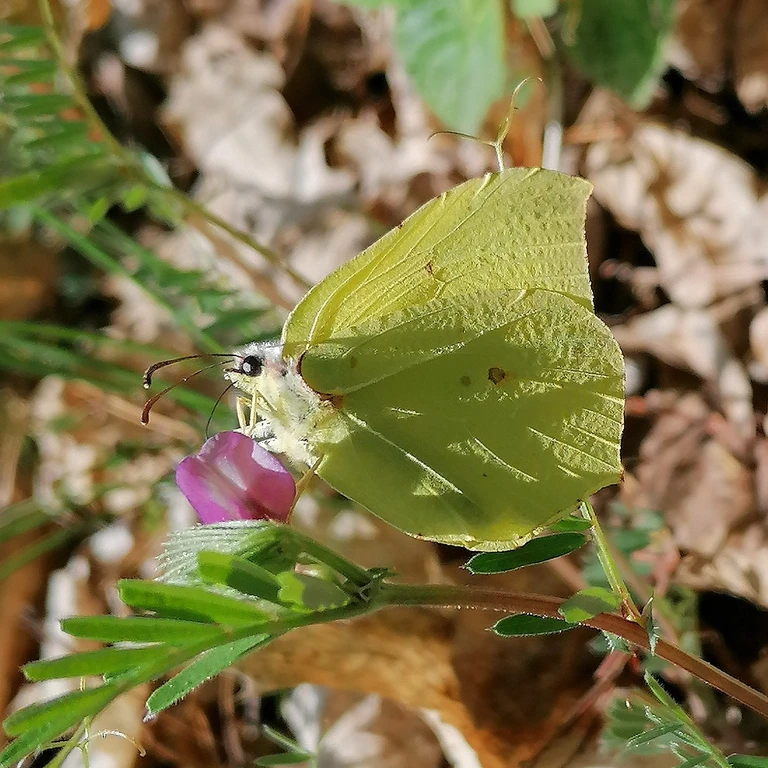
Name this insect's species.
Gonepteryx rhamni
